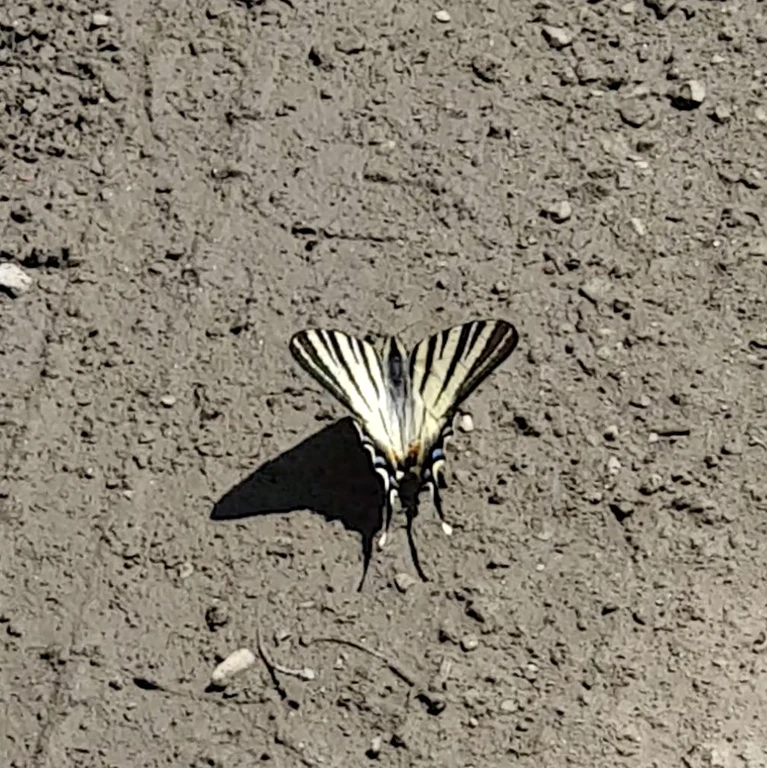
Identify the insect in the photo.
Iphiclides podalirius
